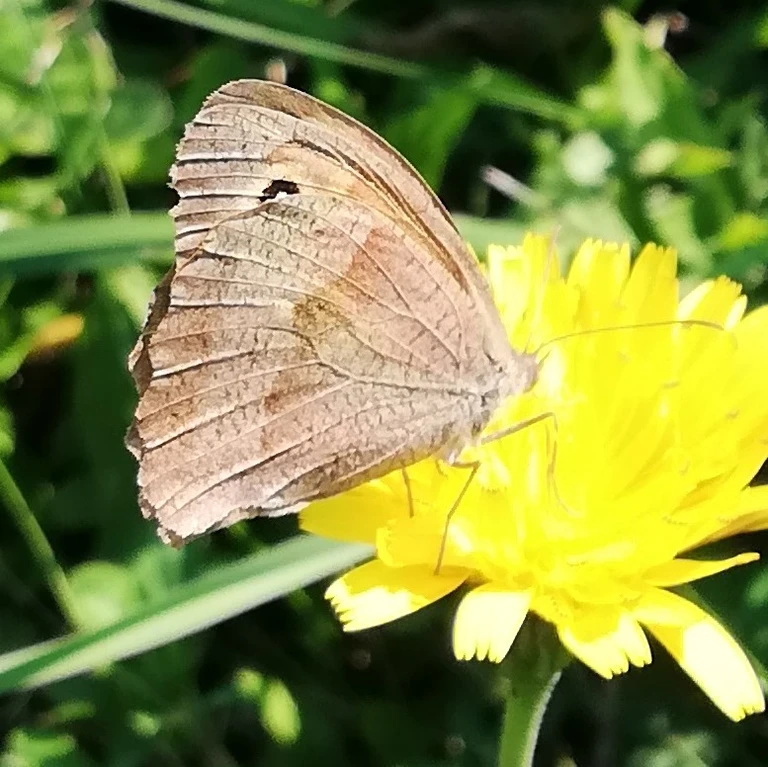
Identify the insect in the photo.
Maniola jurtina
